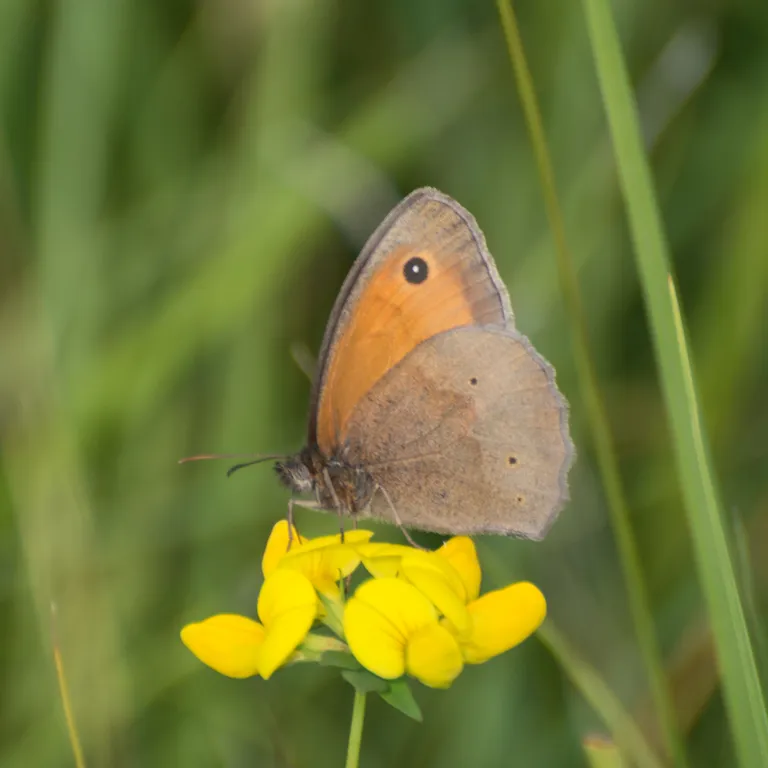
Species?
Maniola jurtina
